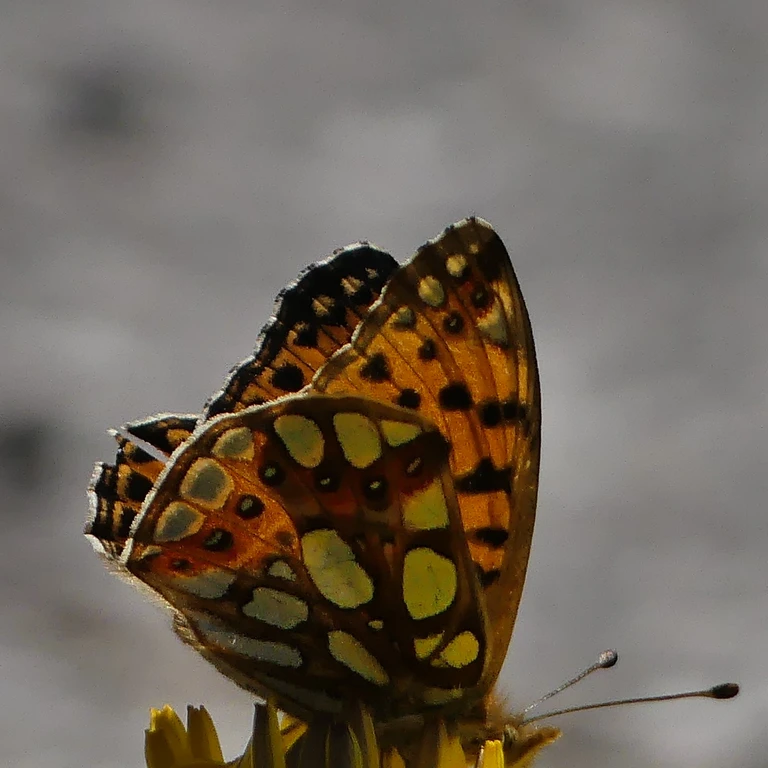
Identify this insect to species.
Issoria lathonia
